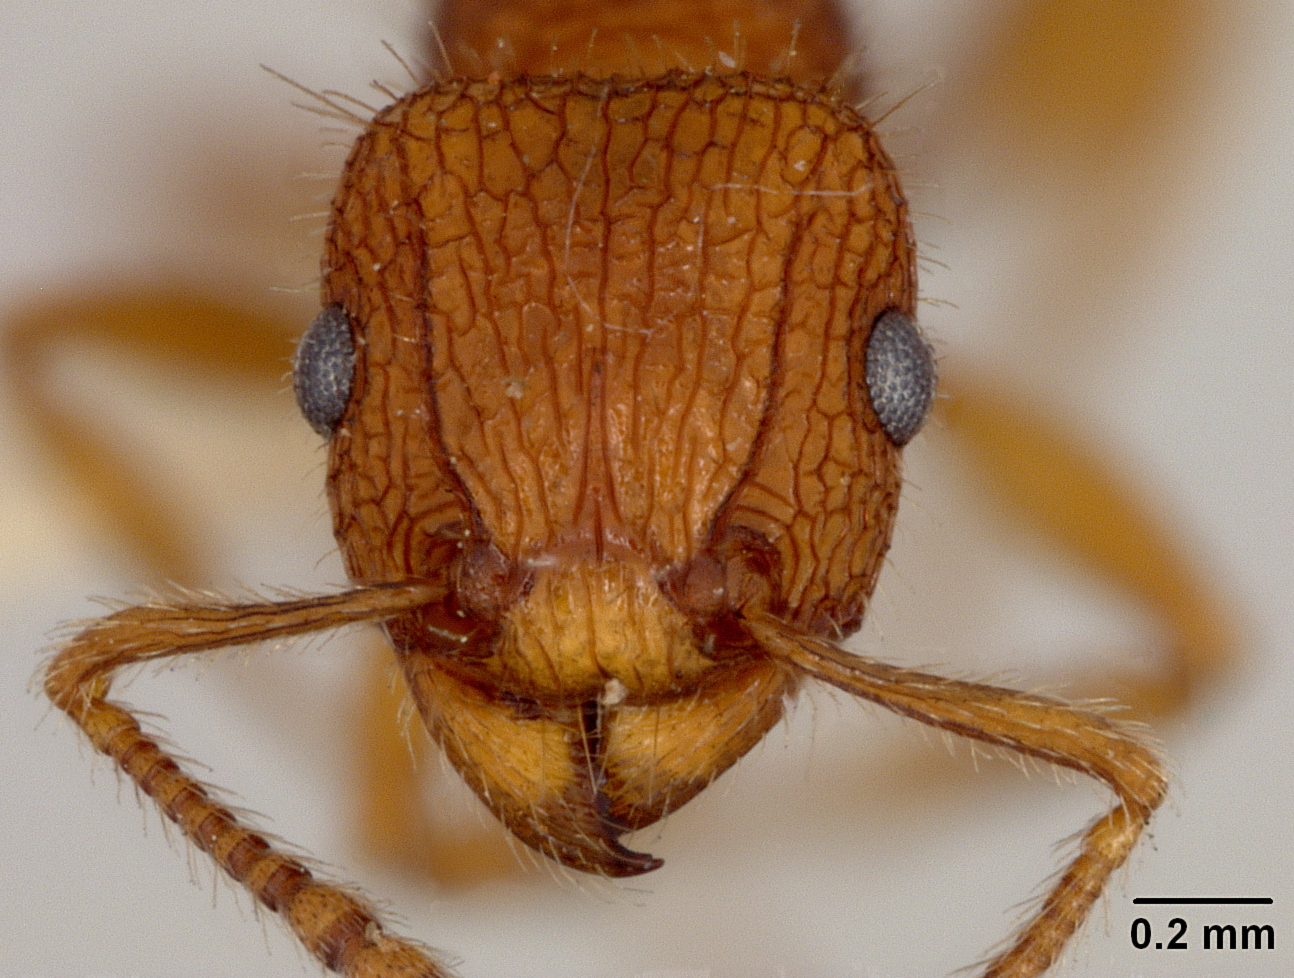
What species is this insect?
Xiphomyrmex spinosus
